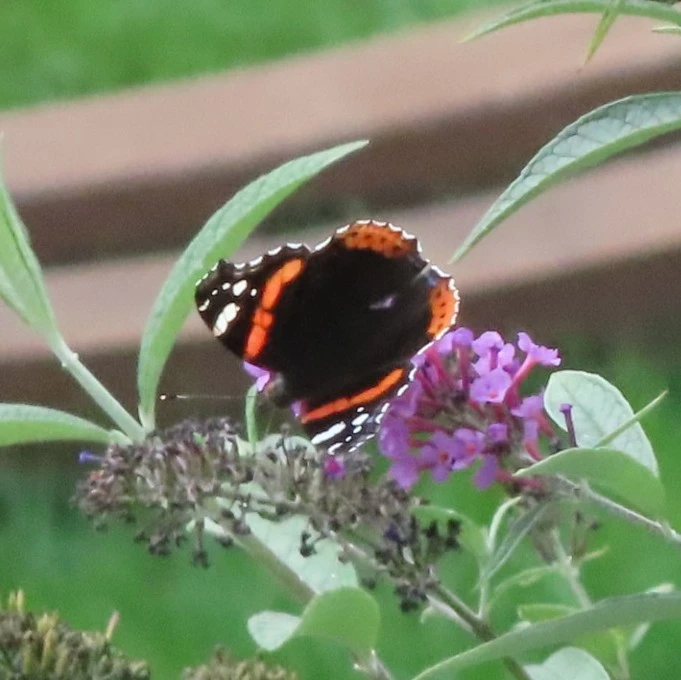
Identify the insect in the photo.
Vanessa atalanta
